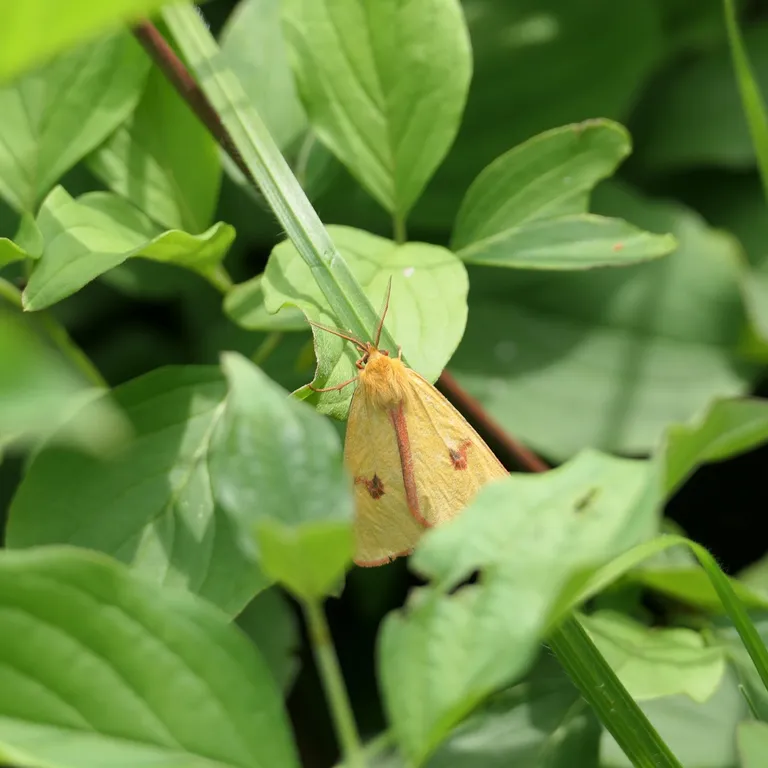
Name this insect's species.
Diacrisia sannio
